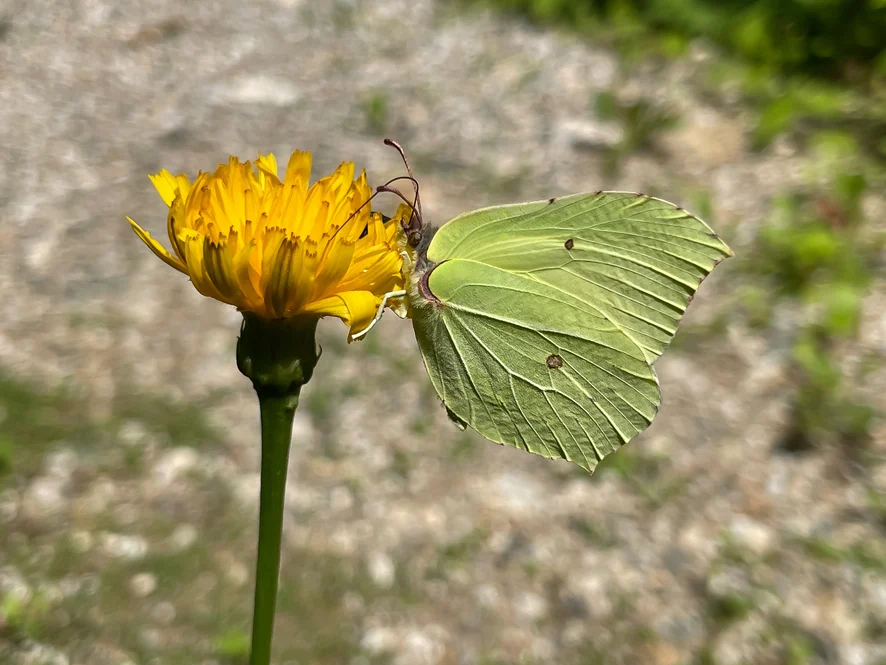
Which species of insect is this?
Gonepteryx rhamni
